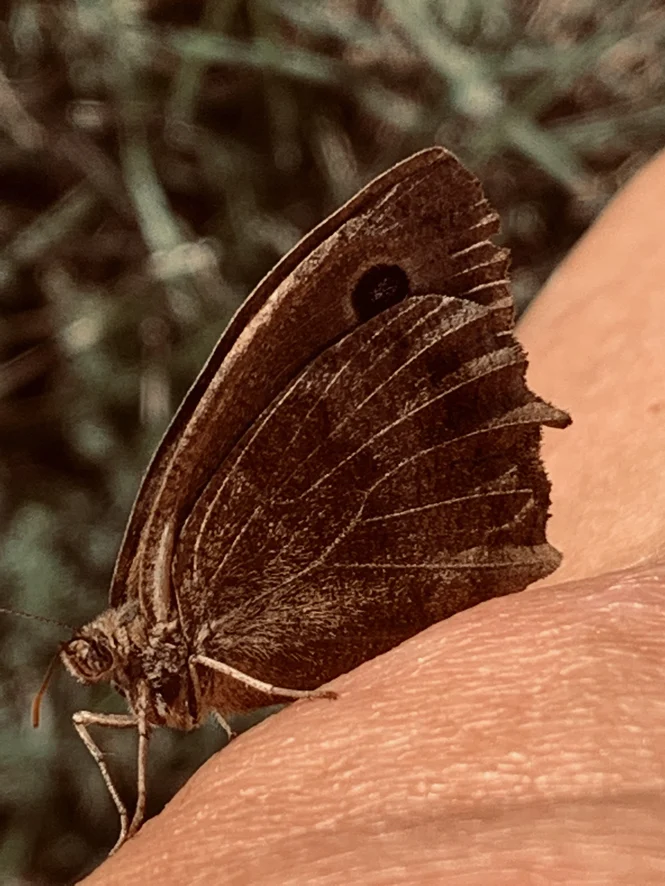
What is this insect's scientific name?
Minois dryas
